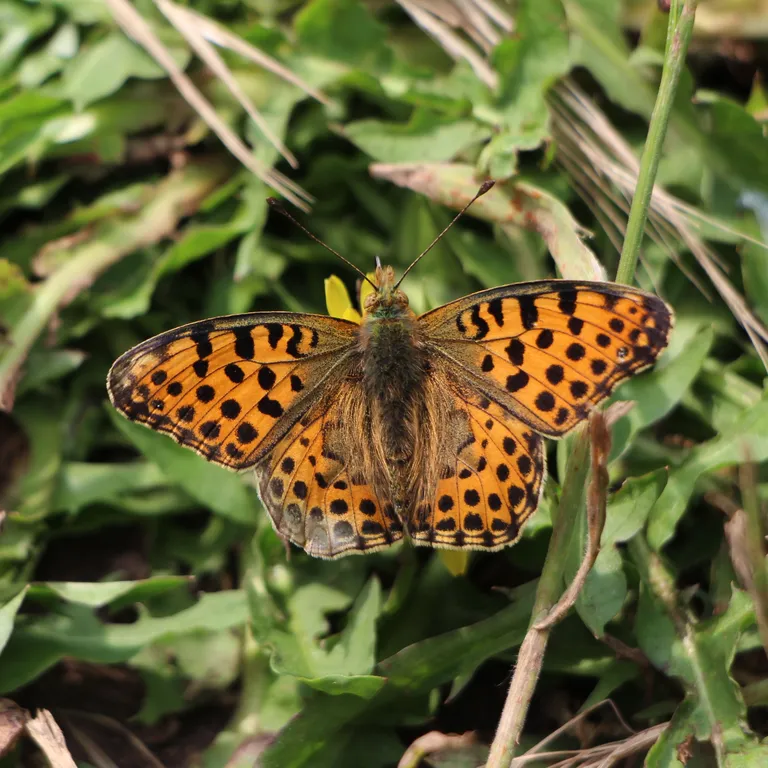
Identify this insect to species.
Issoria lathonia
